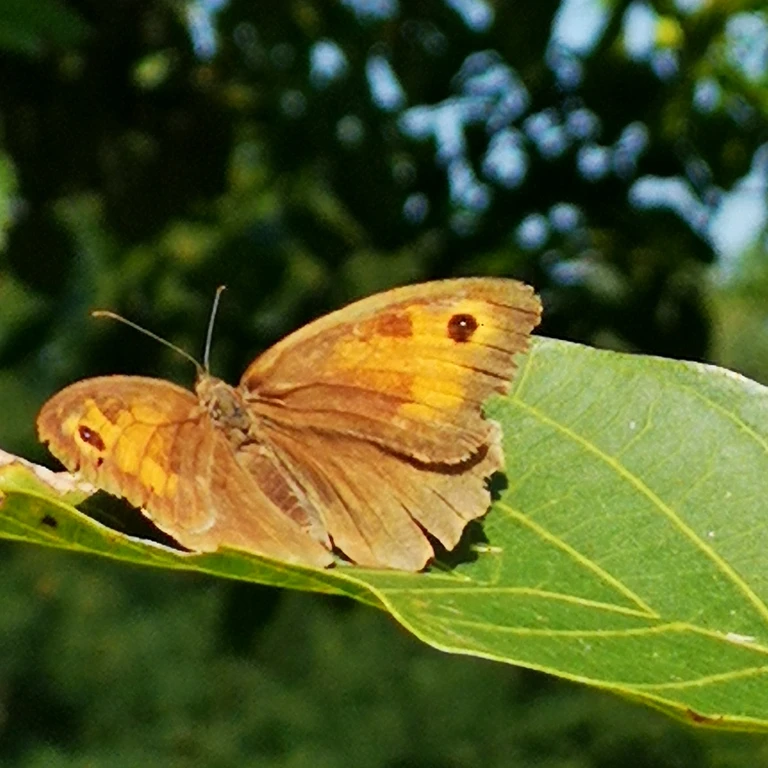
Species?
Maniola jurtina
